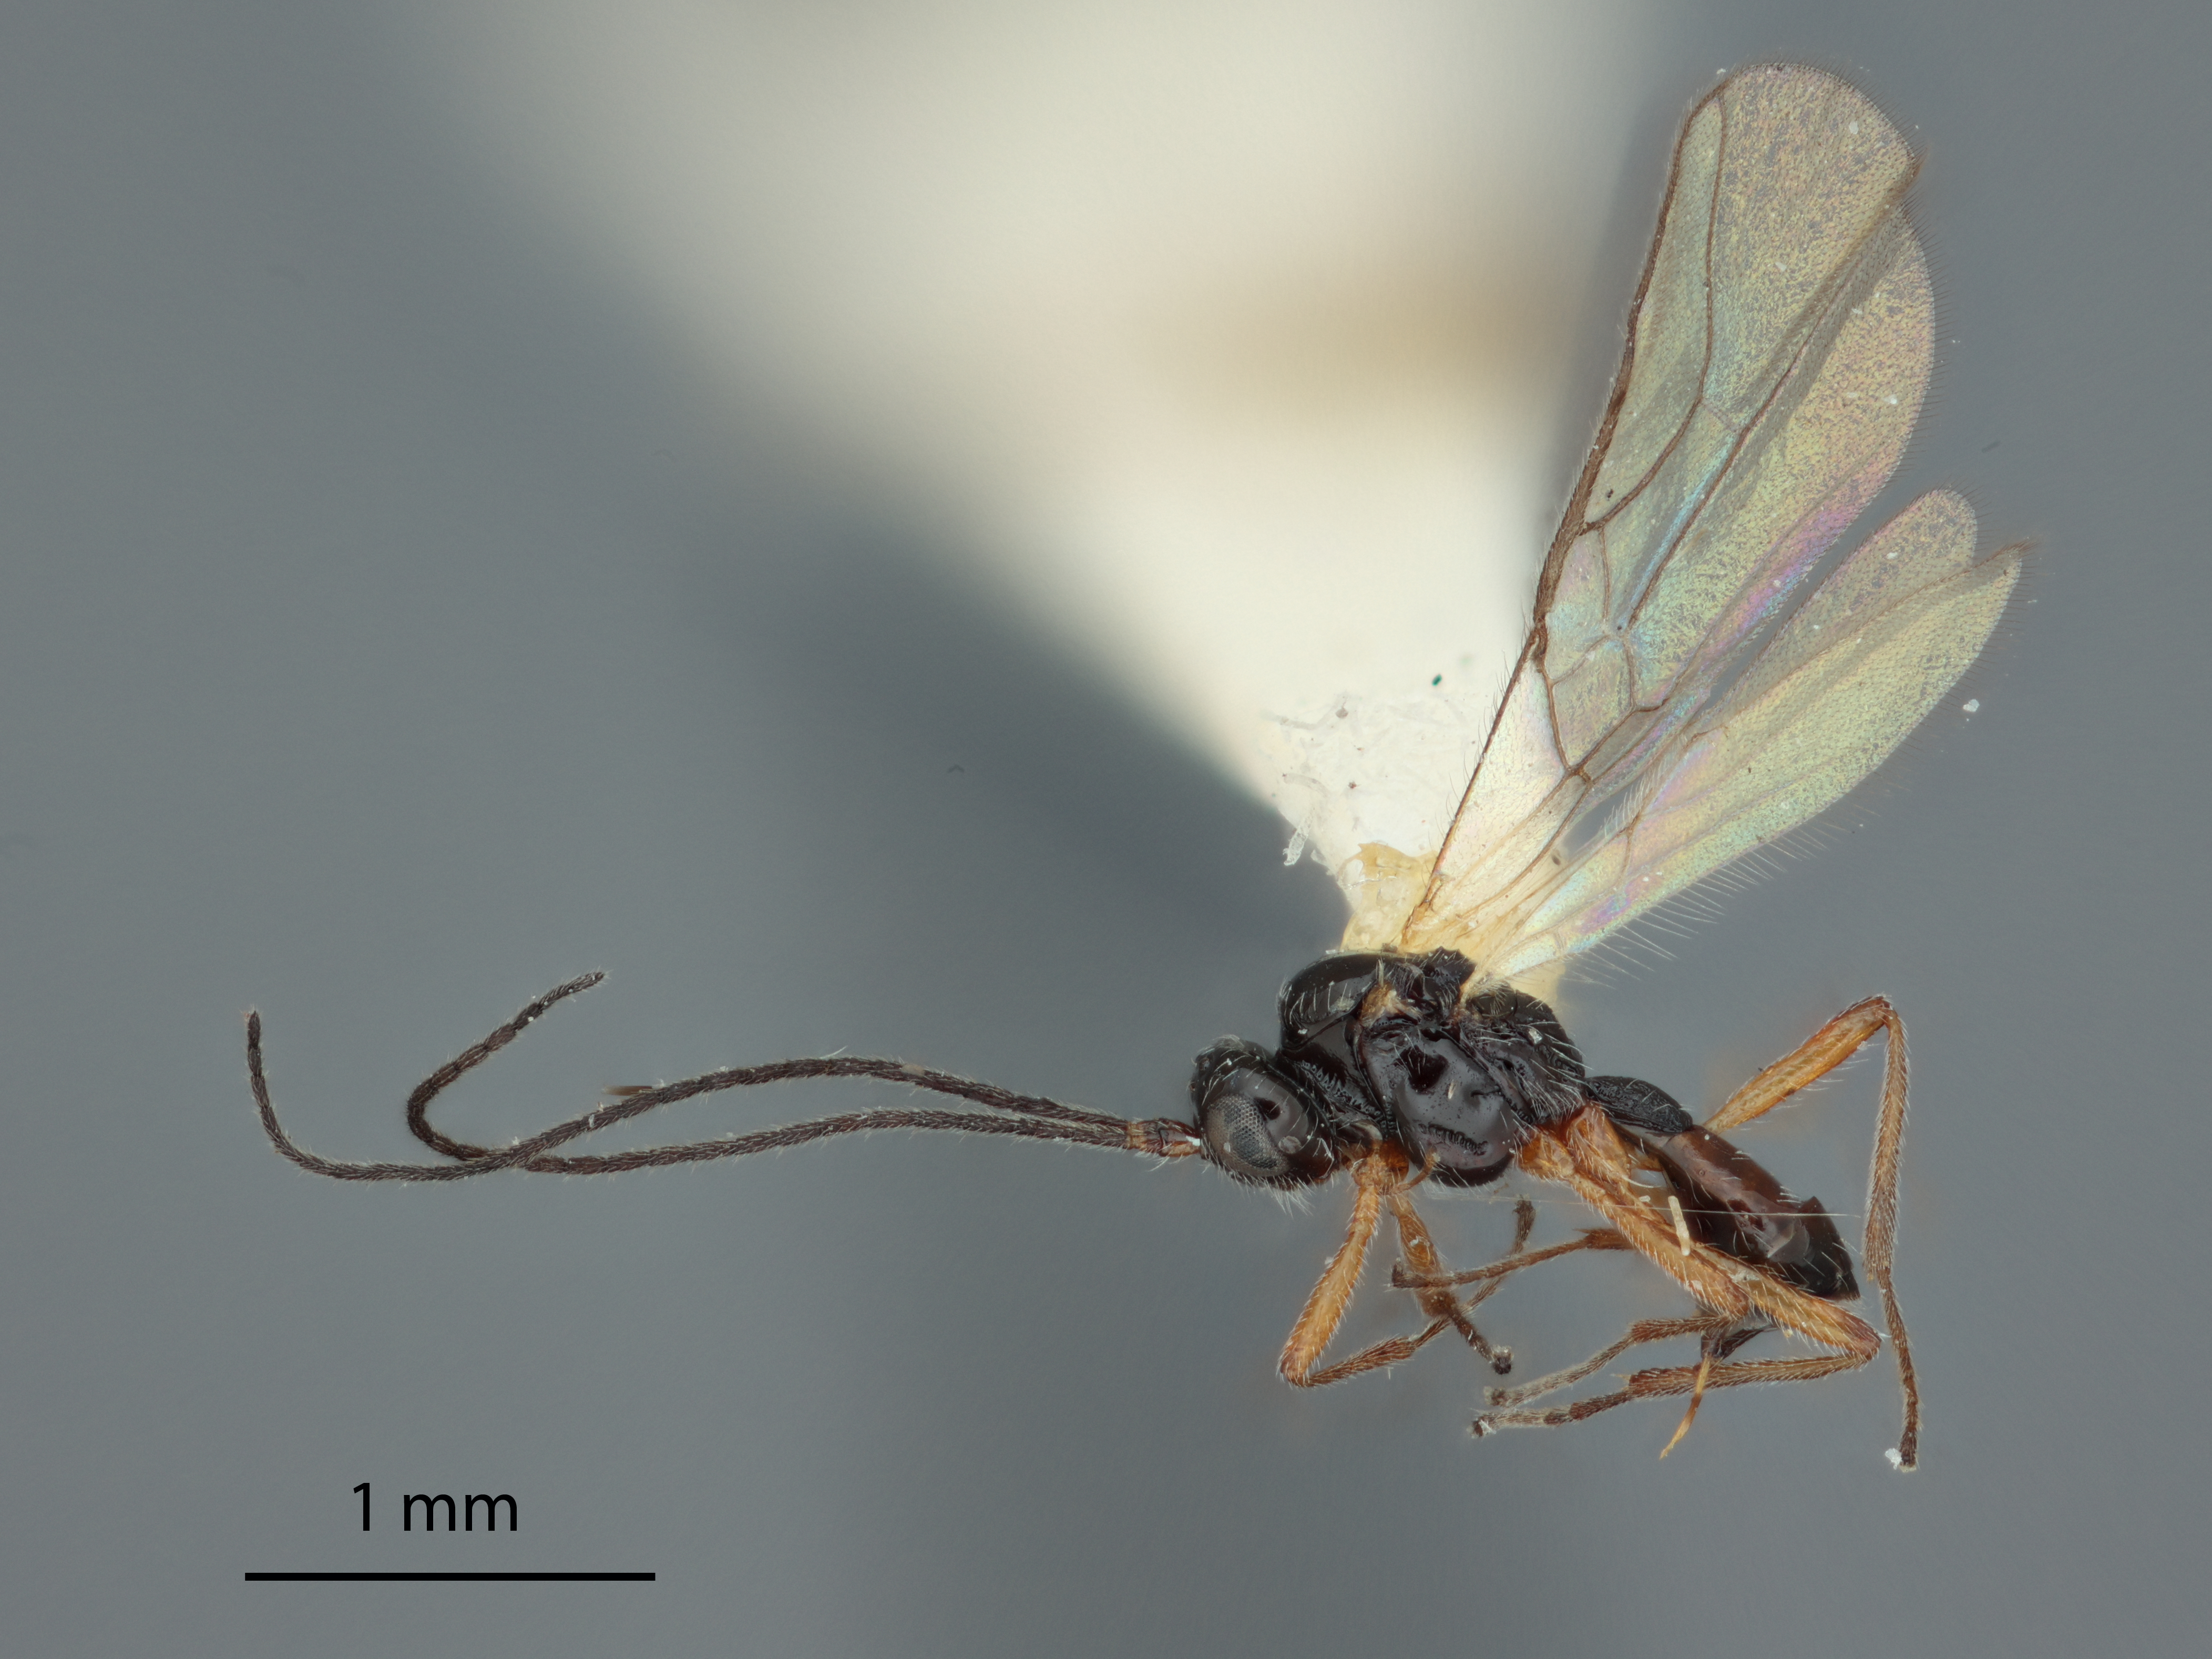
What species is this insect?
Opius tergitalis
